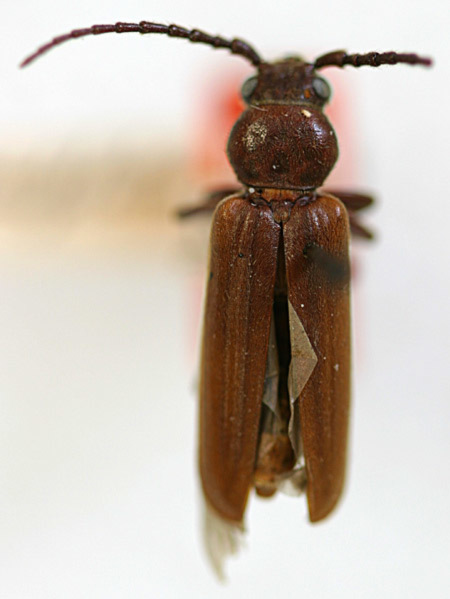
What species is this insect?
Asemum australe (also Criocephalus champlainianus)
